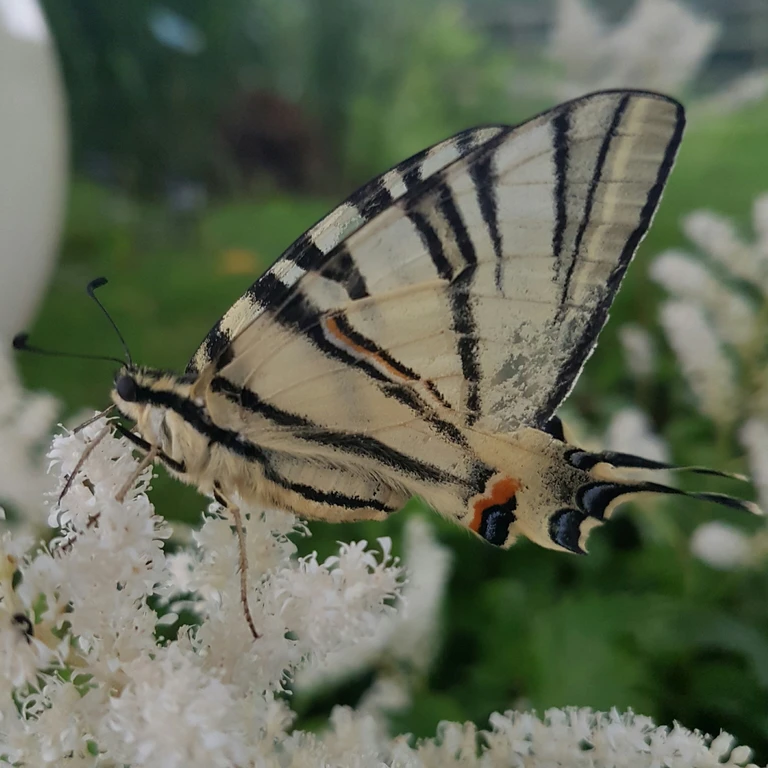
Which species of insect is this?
Iphiclides podalirius
